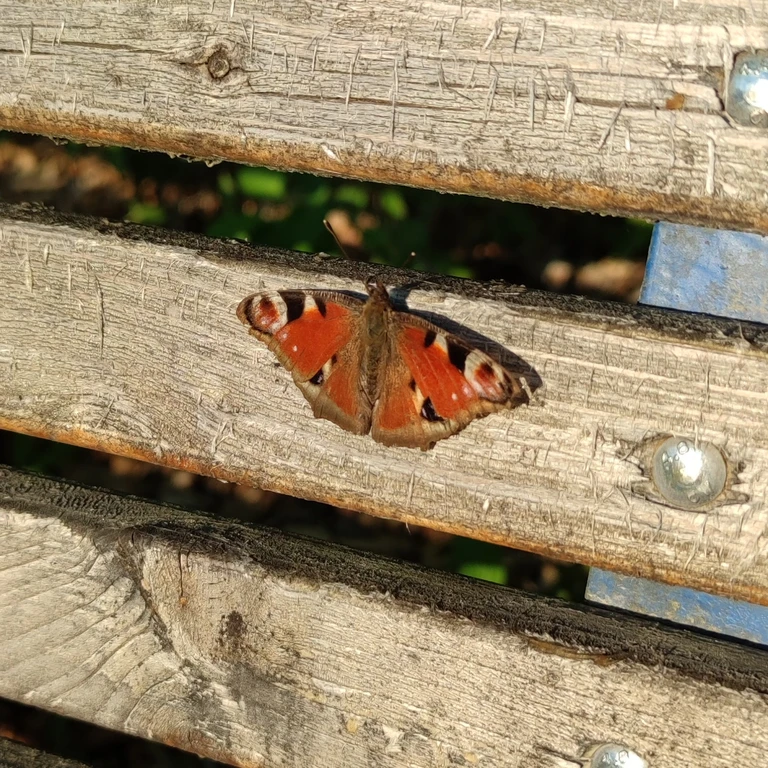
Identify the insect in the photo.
Aglais io
